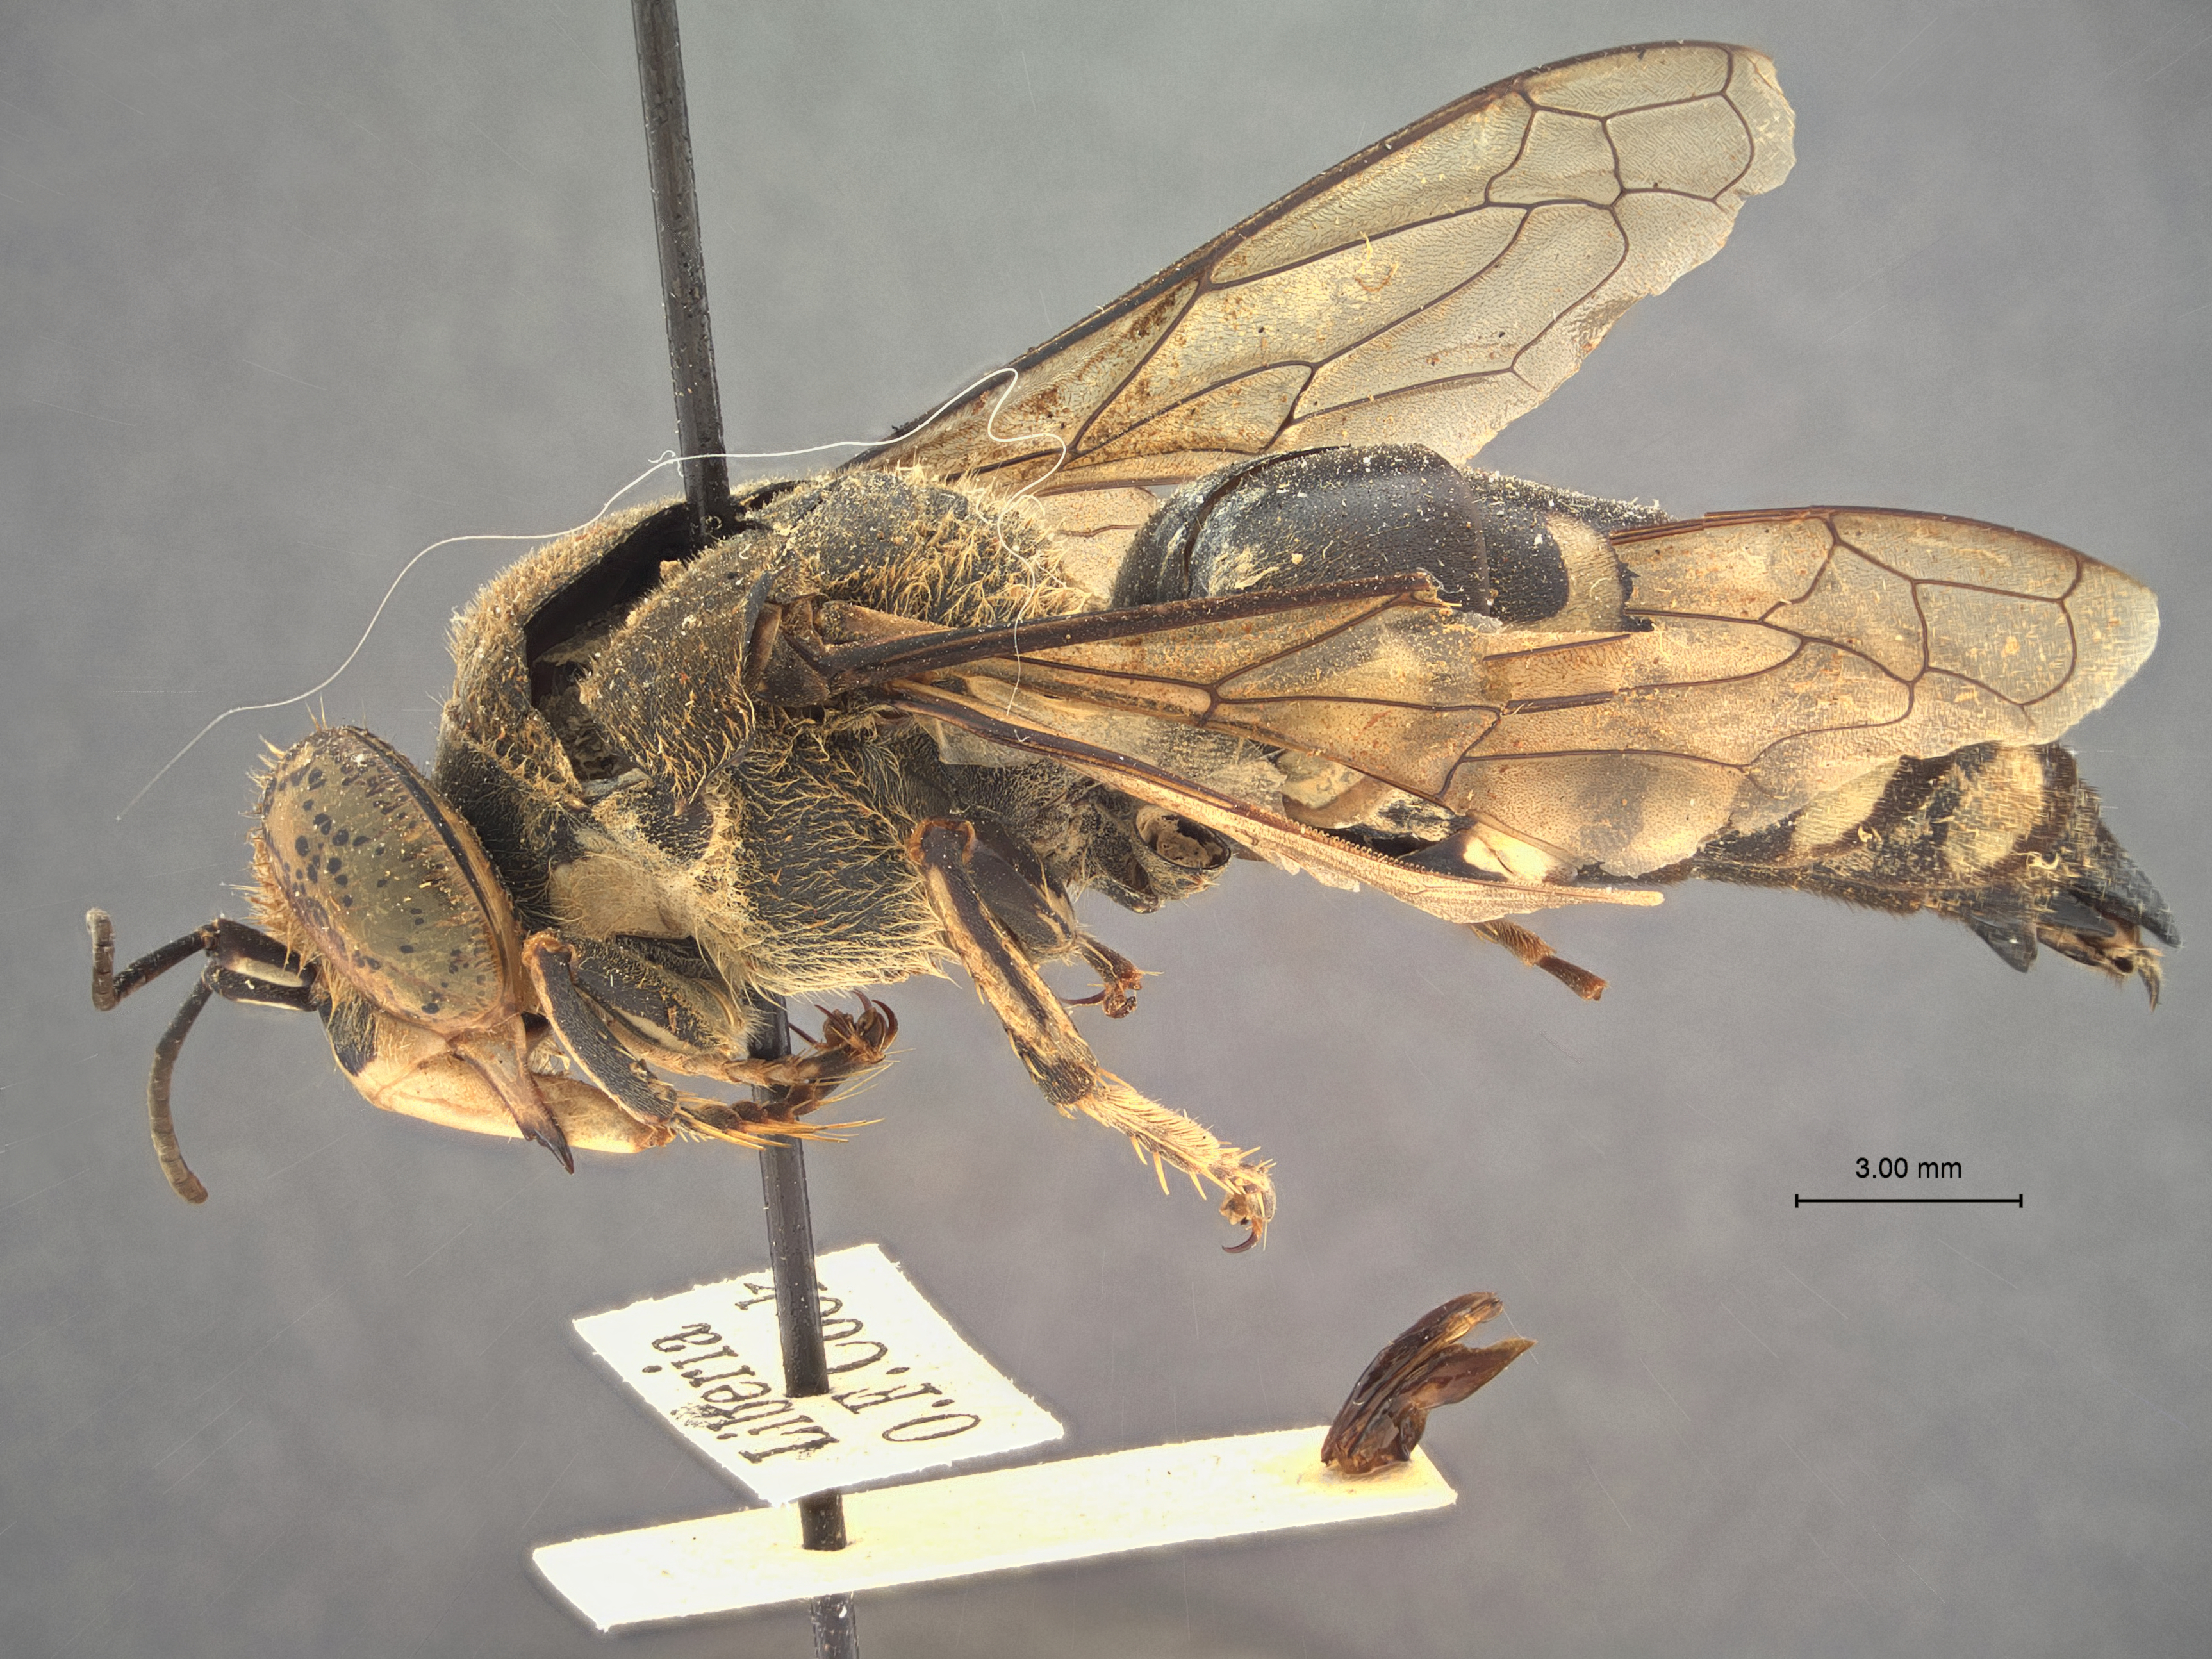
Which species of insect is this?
Bembix liberiensis
